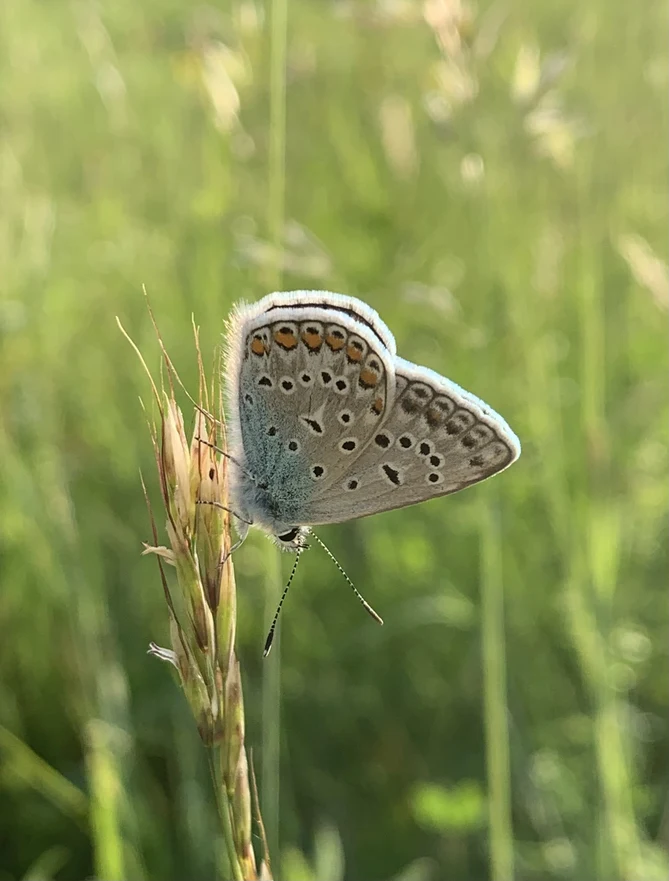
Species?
Polyommatus icarus
